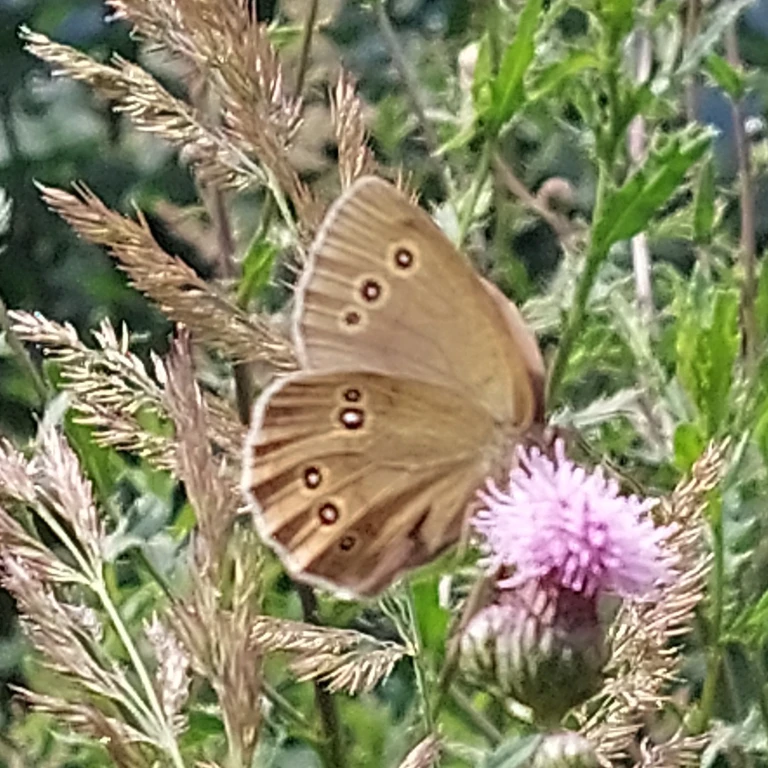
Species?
Aphantopus hyperantus
